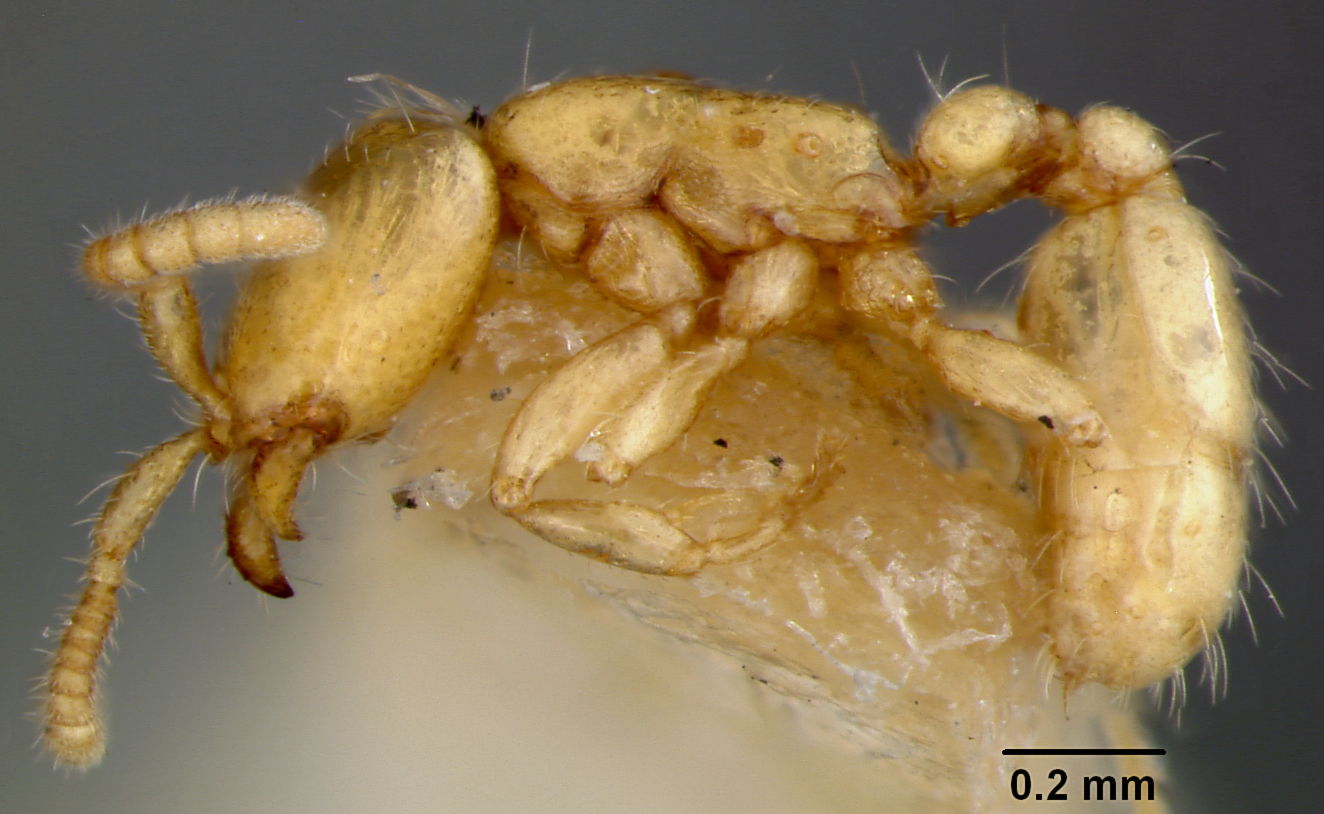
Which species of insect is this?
Eciton peninsulare
